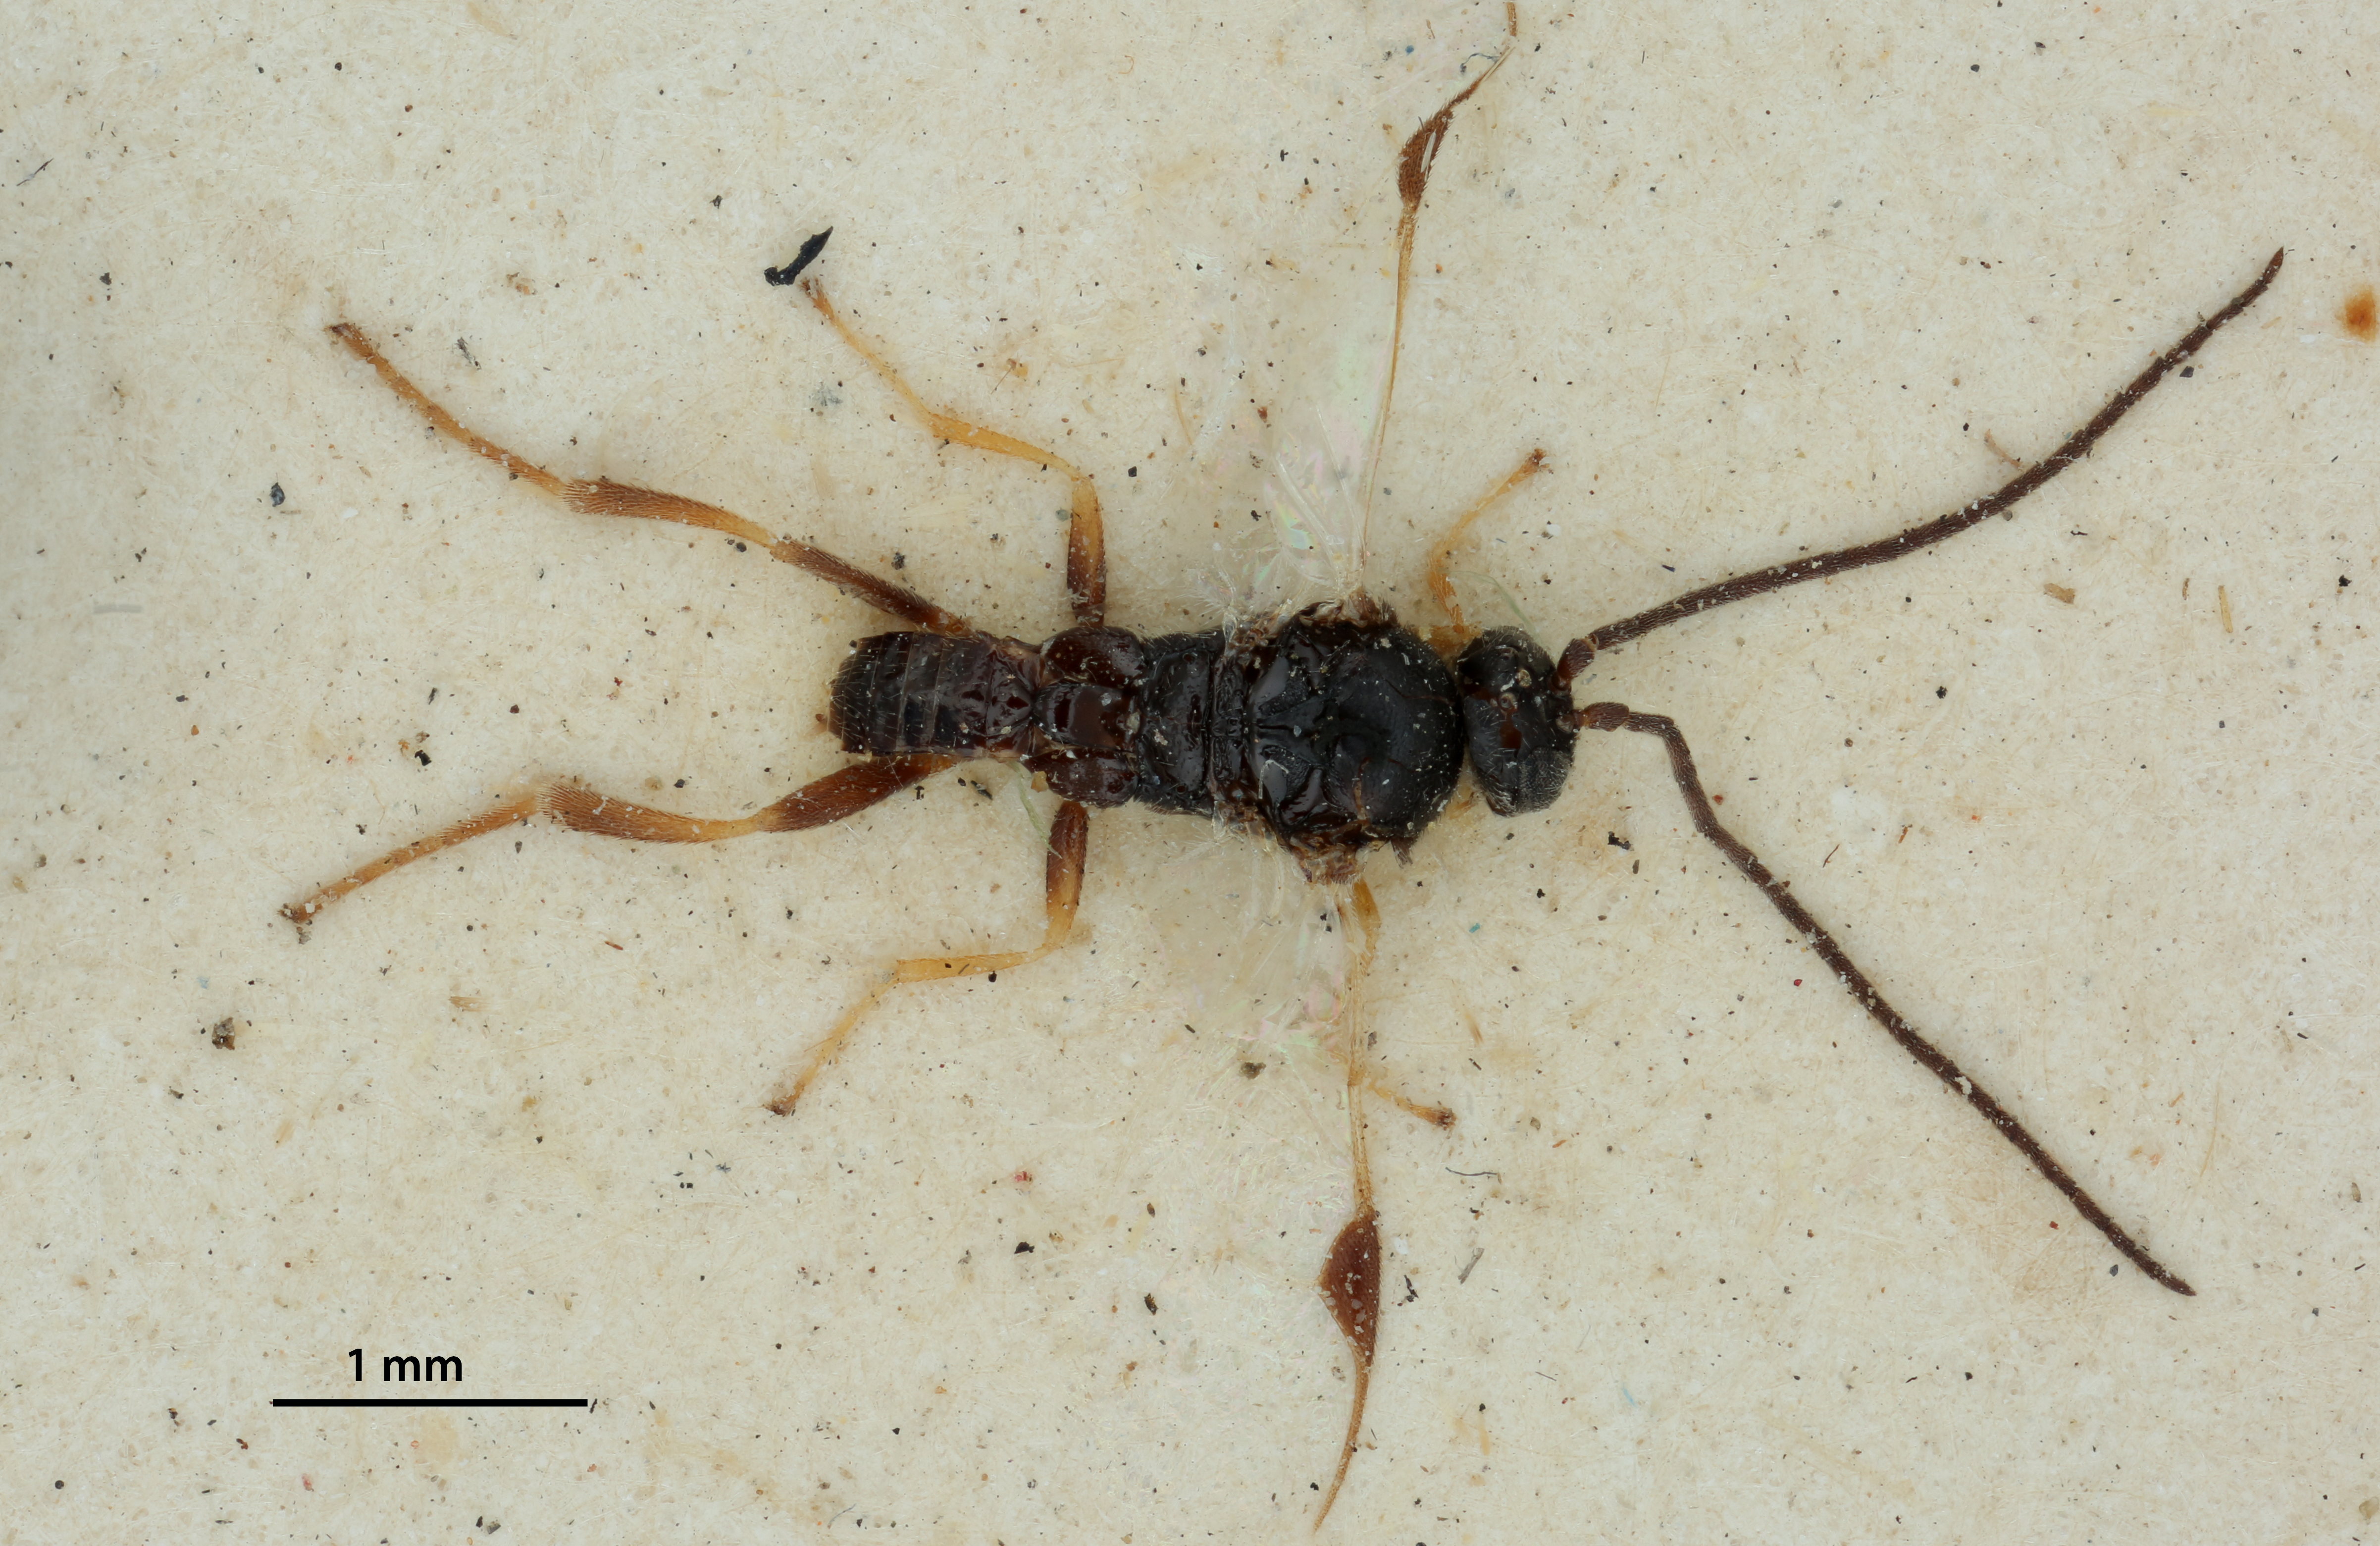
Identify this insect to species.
Glypapanteles femoratus
